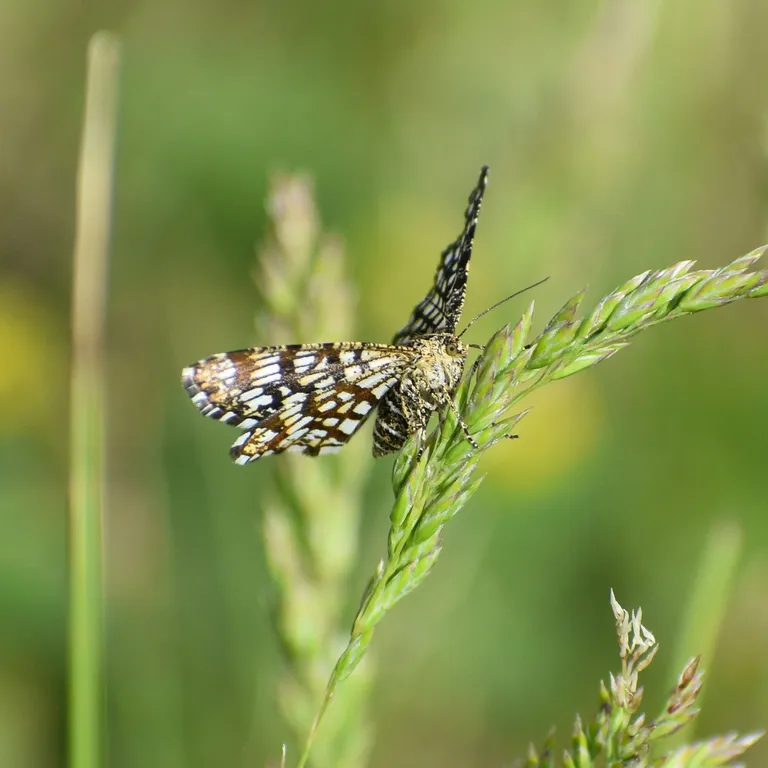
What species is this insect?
Chiasmia clathrata
